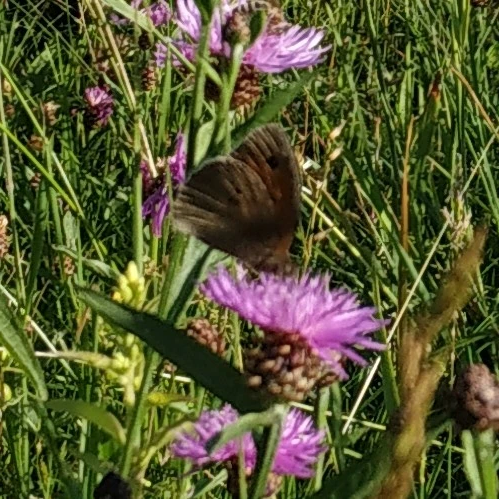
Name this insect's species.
Maniola jurtina
